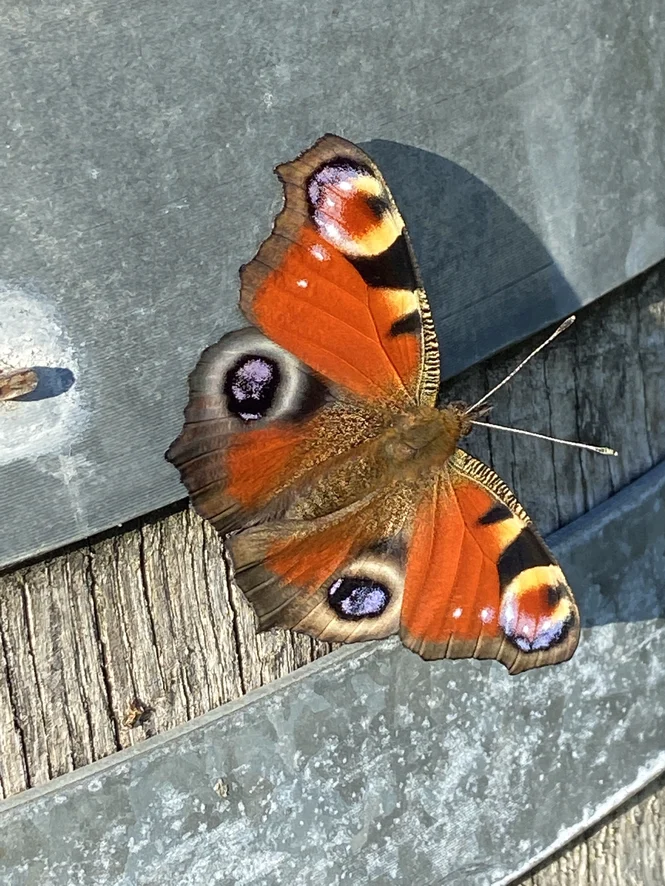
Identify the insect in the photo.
Aglais io
